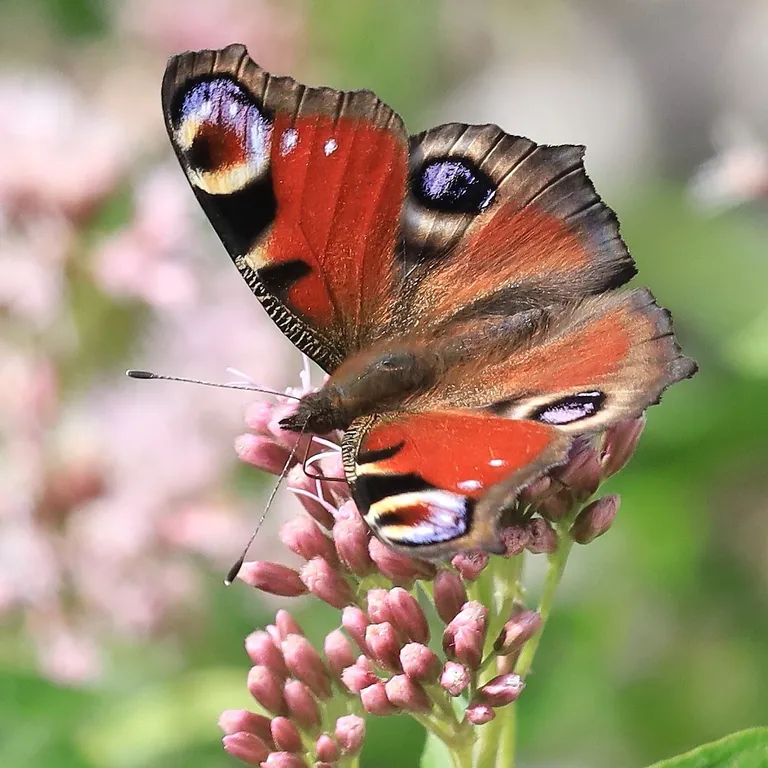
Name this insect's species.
Aglais io
